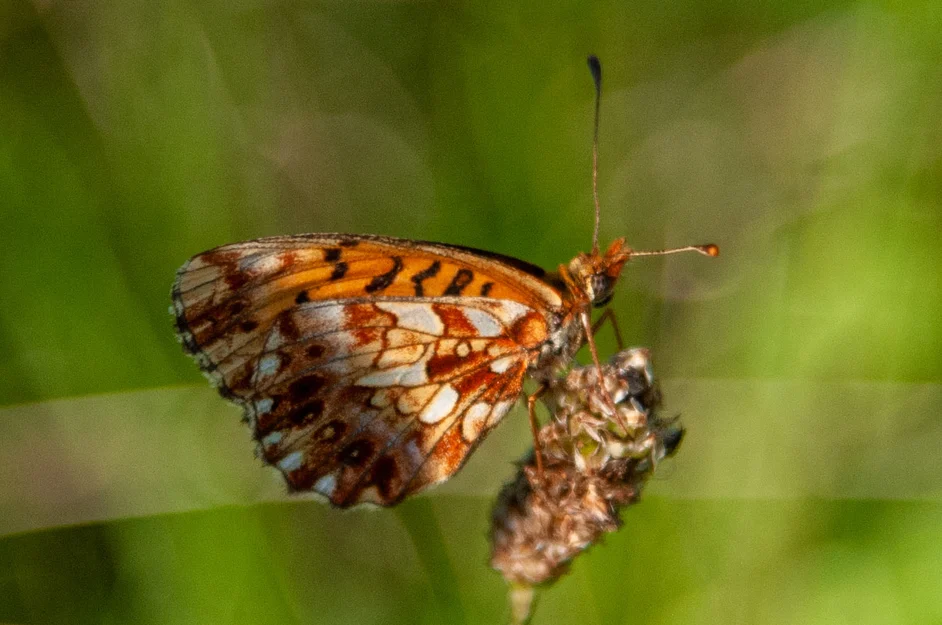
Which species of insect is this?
Boloria dia
